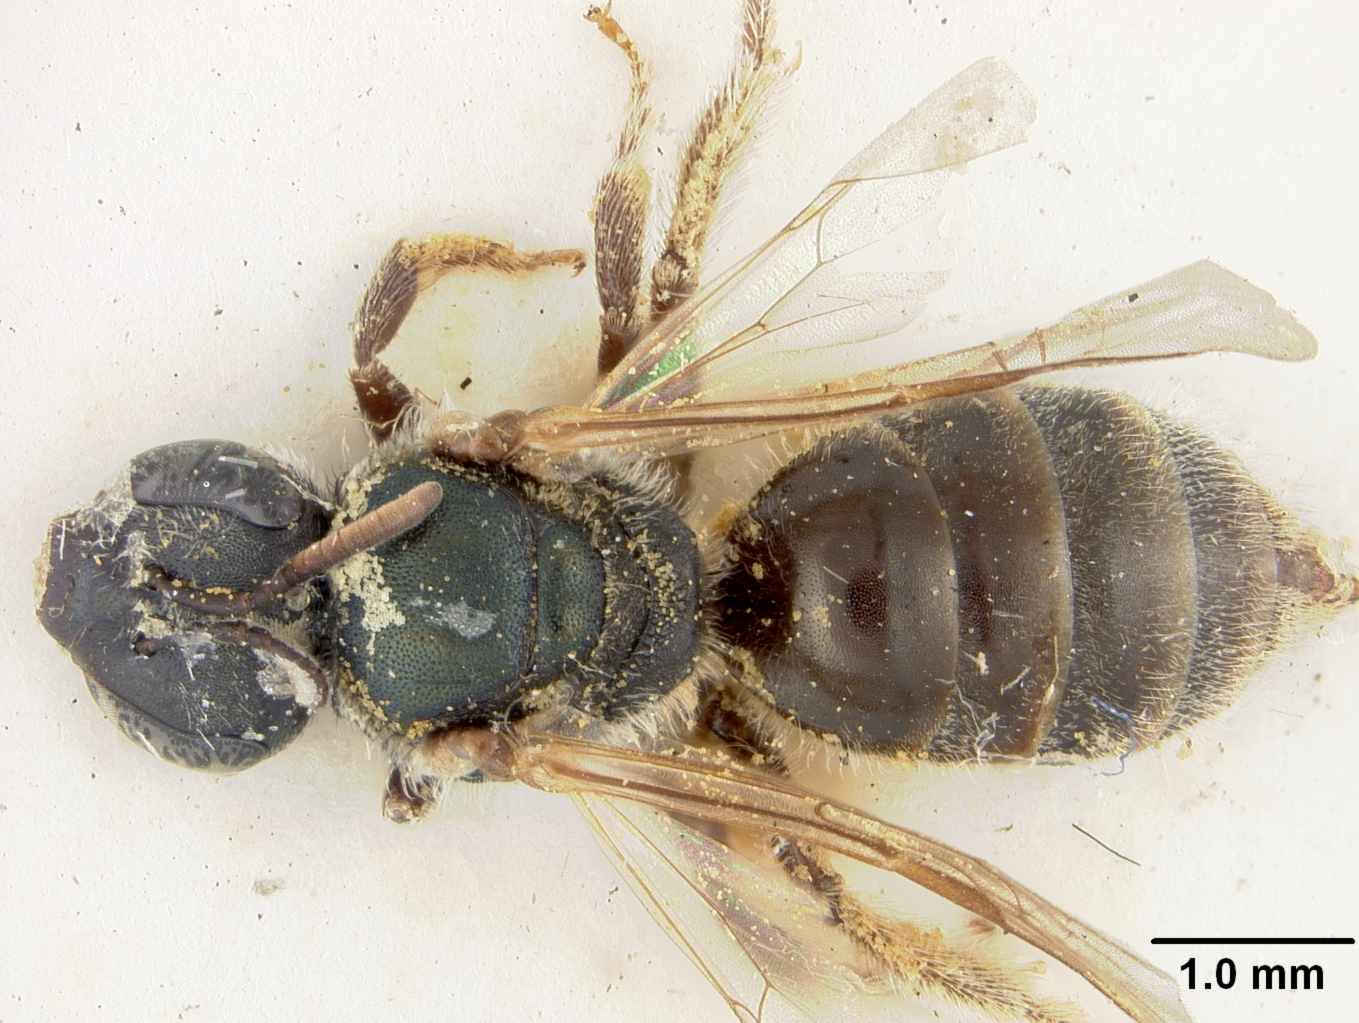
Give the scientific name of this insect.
Halictus subinclinans
